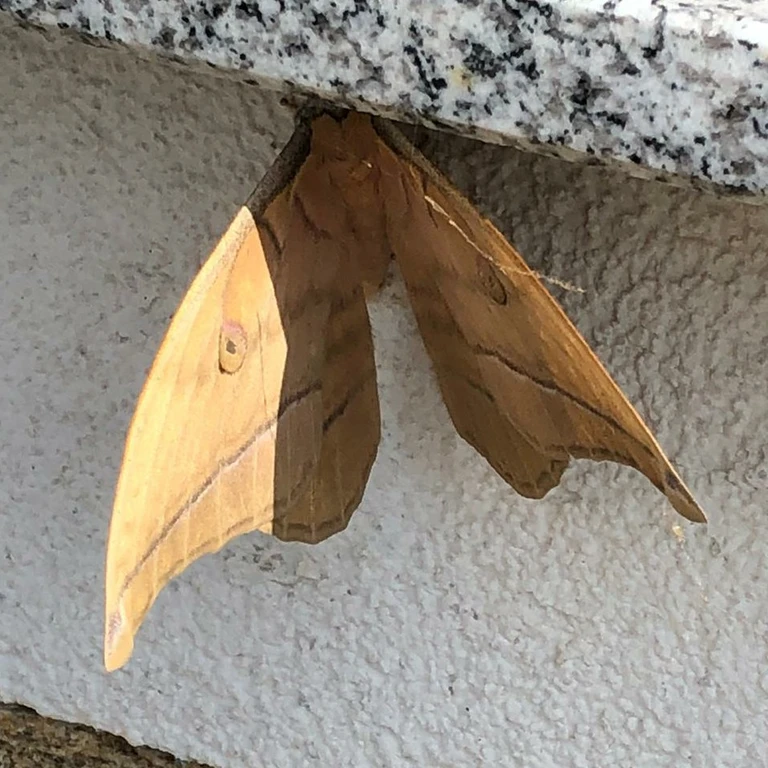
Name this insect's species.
Antheraea yamamai
